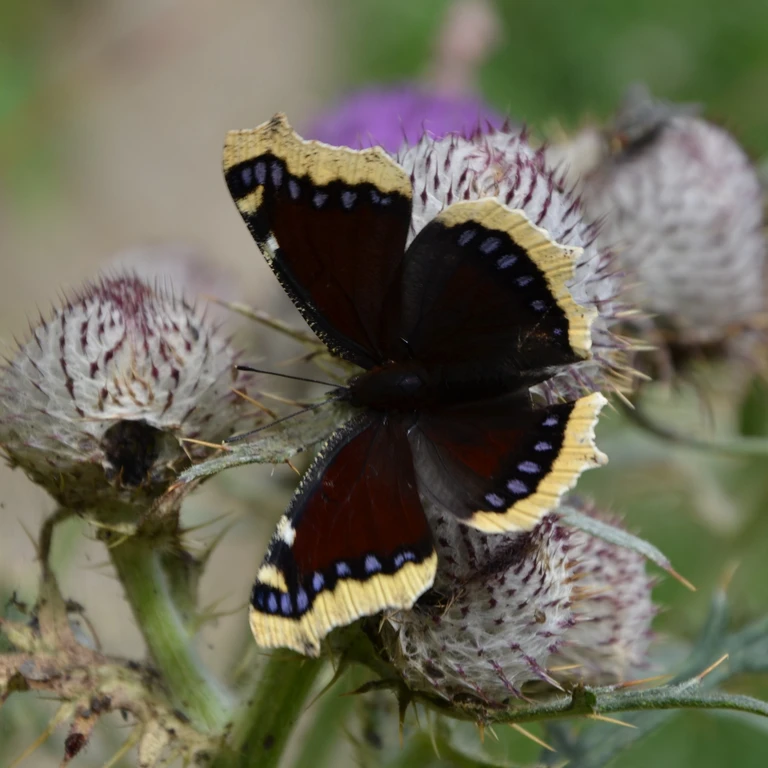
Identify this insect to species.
Nymphalis antiopa
